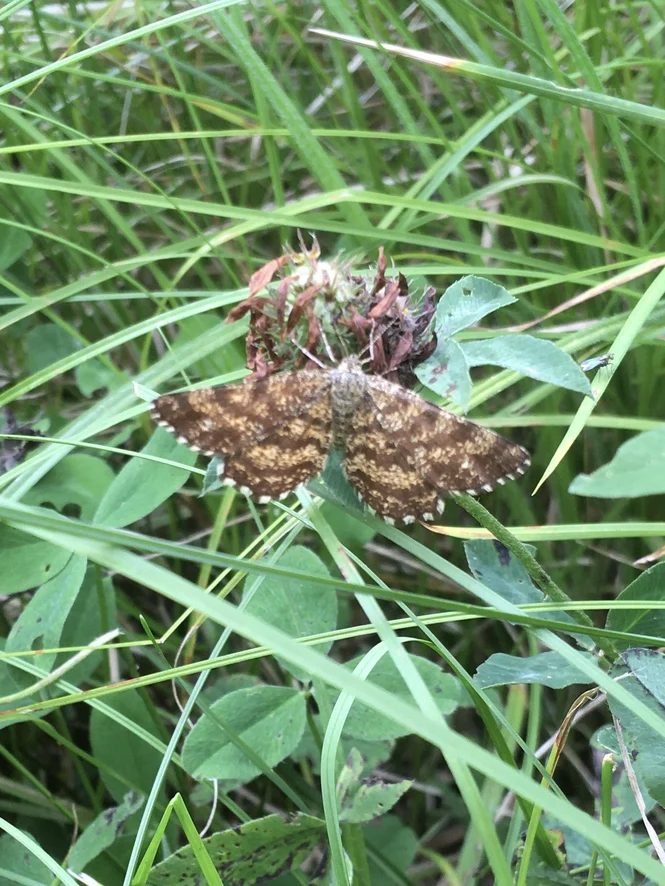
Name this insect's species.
Ematurga atomaria
